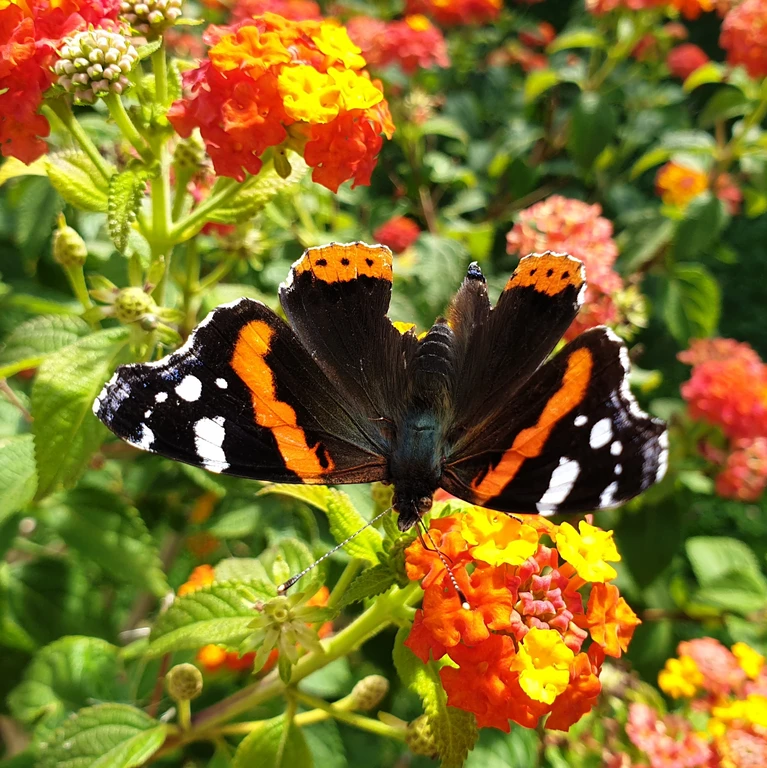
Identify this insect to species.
Vanessa atalanta
